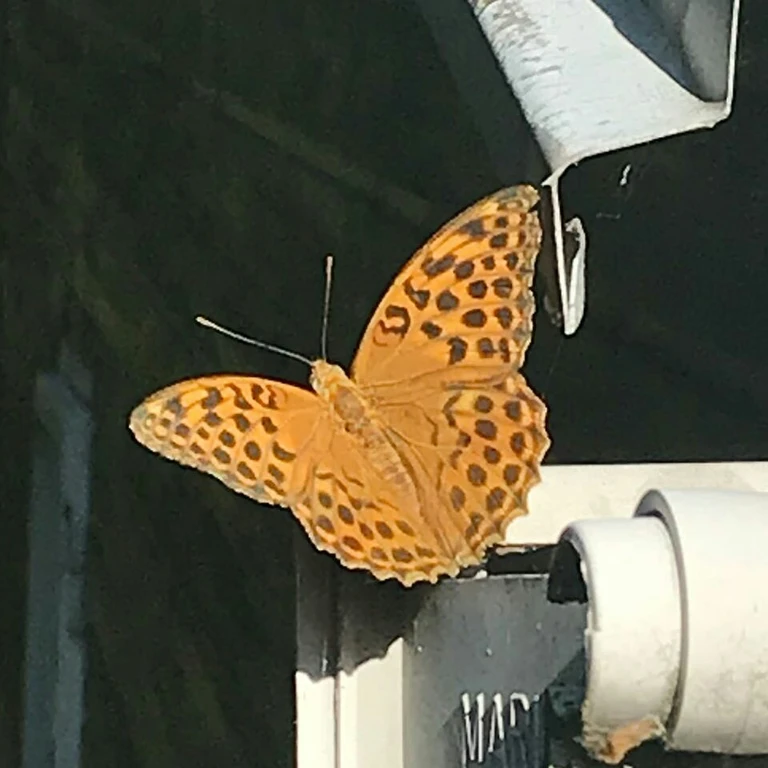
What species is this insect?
Argynnis paphia
